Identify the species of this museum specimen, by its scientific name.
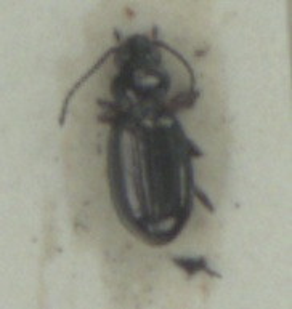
Bembidion lampros
